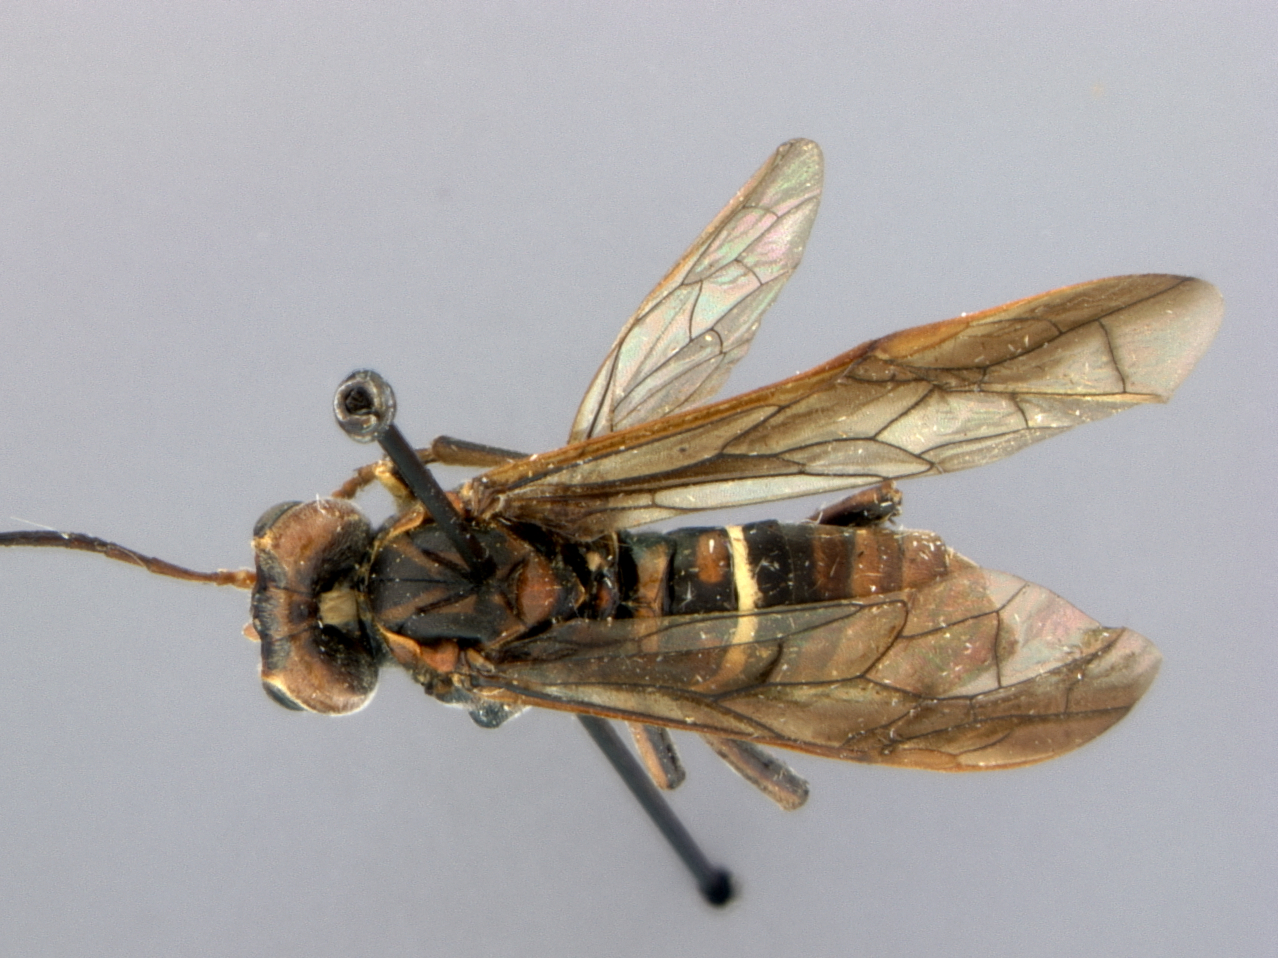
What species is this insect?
Tenthredo nigrobrunnea
